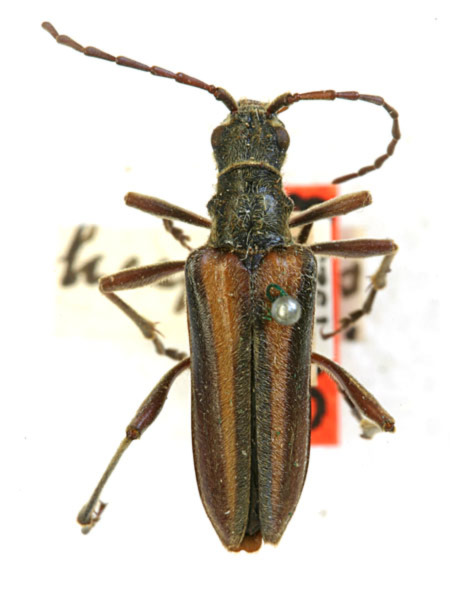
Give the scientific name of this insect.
Stenocorus nubifer (also Stenocorus hesperus)
